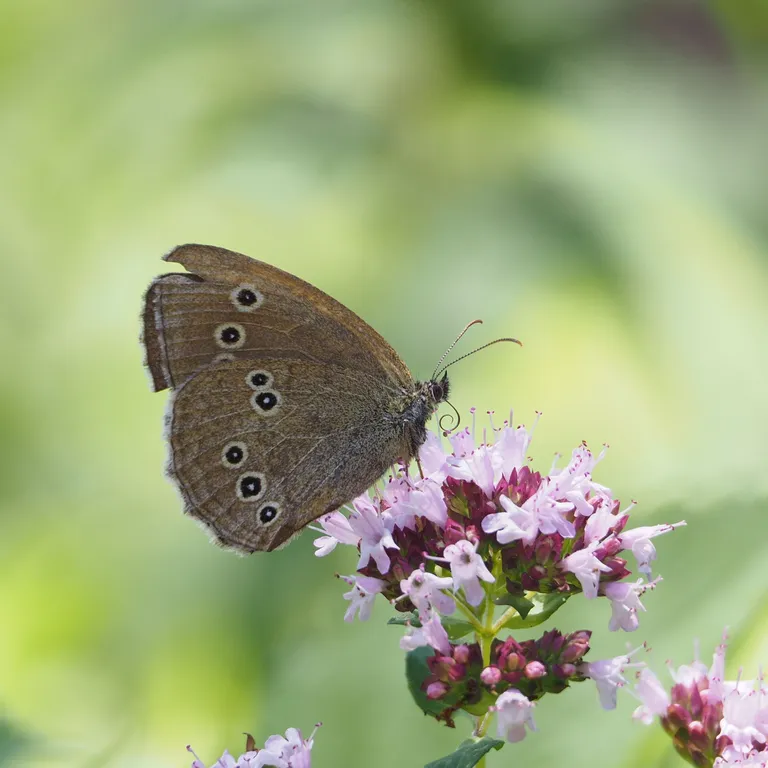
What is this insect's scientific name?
Aphantopus hyperantus
